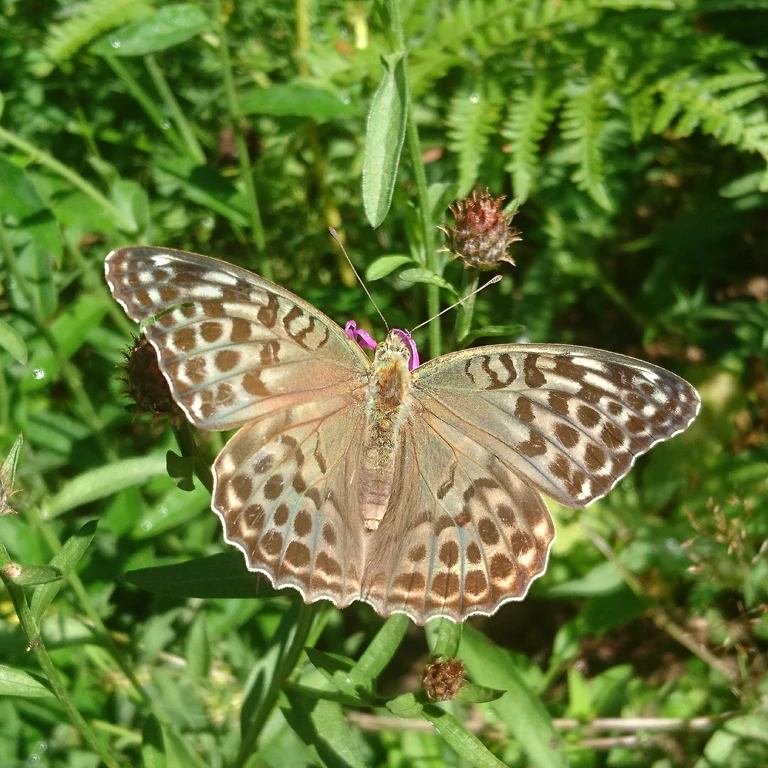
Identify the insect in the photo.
Argynnis paphia
